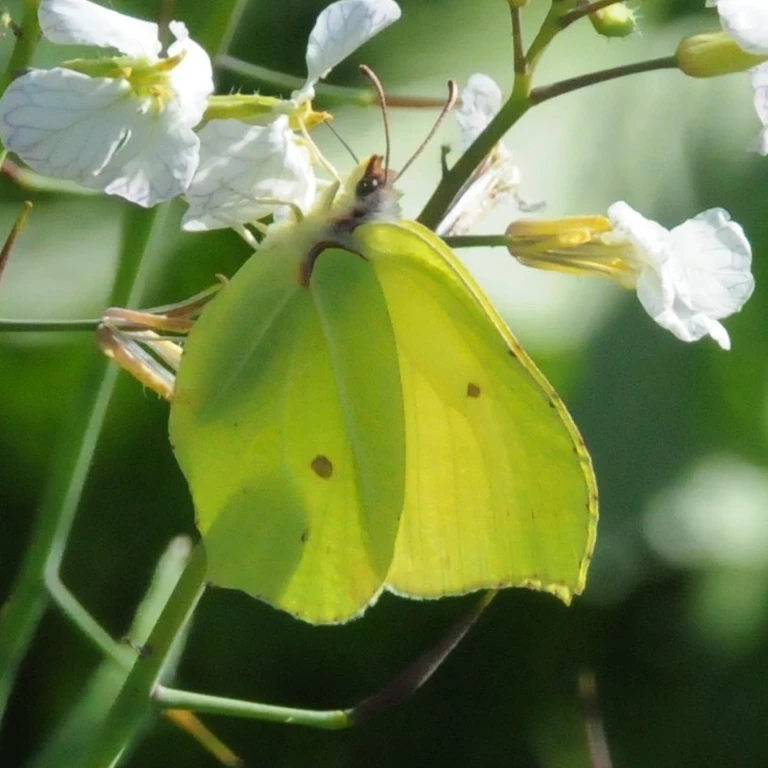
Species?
Gonepteryx rhamni
